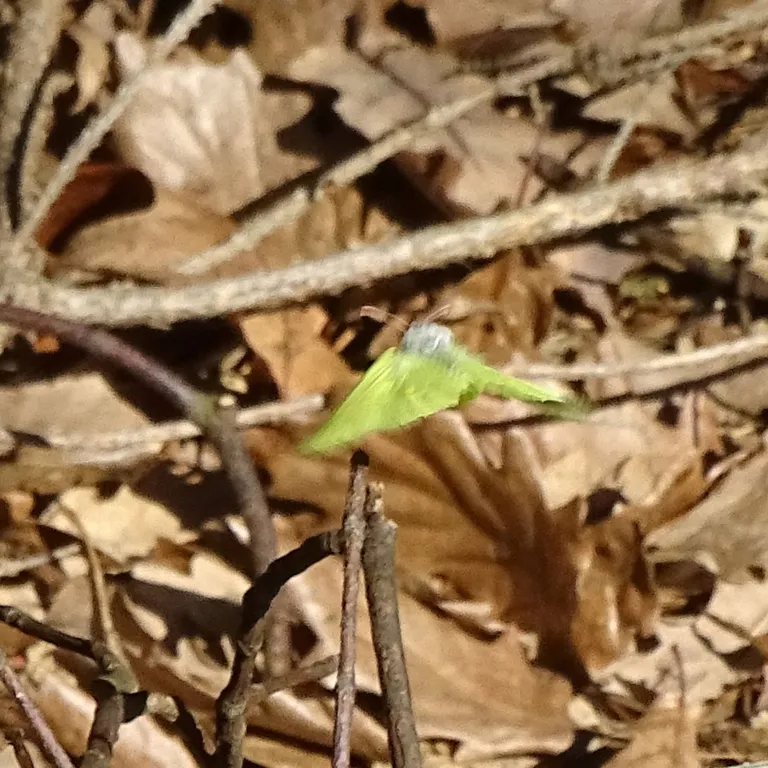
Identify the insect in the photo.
Gonepteryx rhamni
